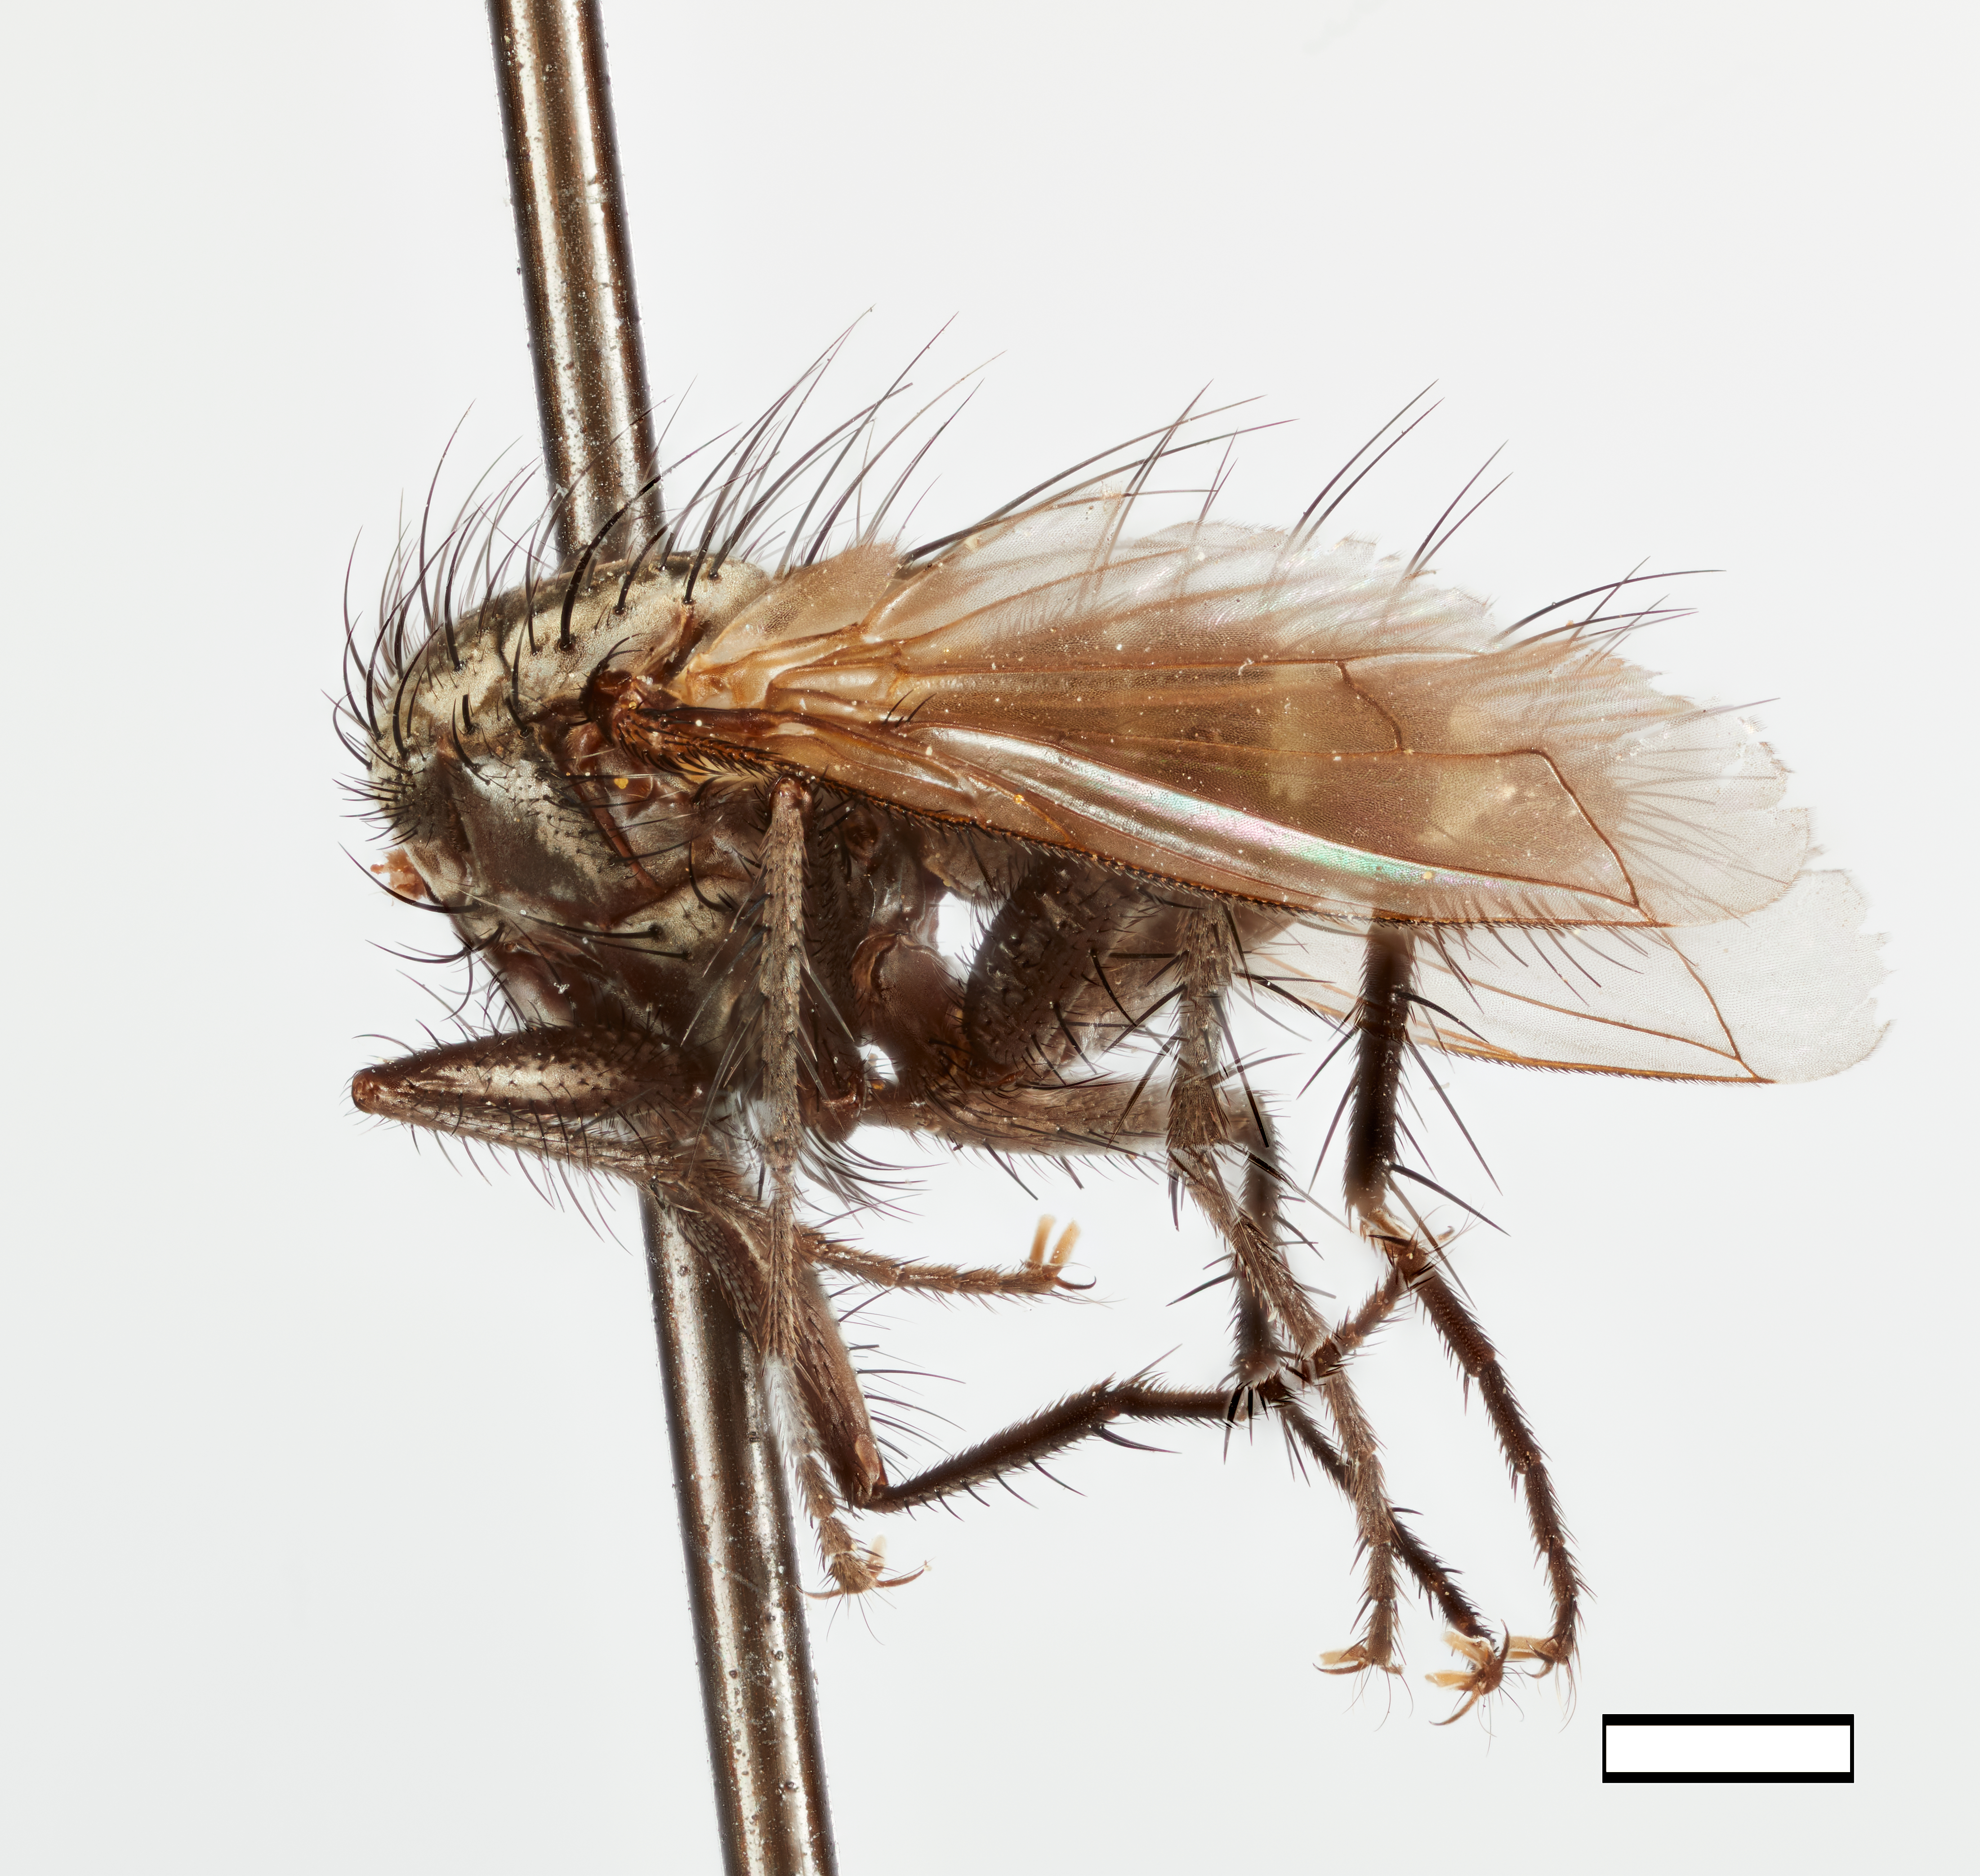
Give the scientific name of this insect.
Incamyia striata
